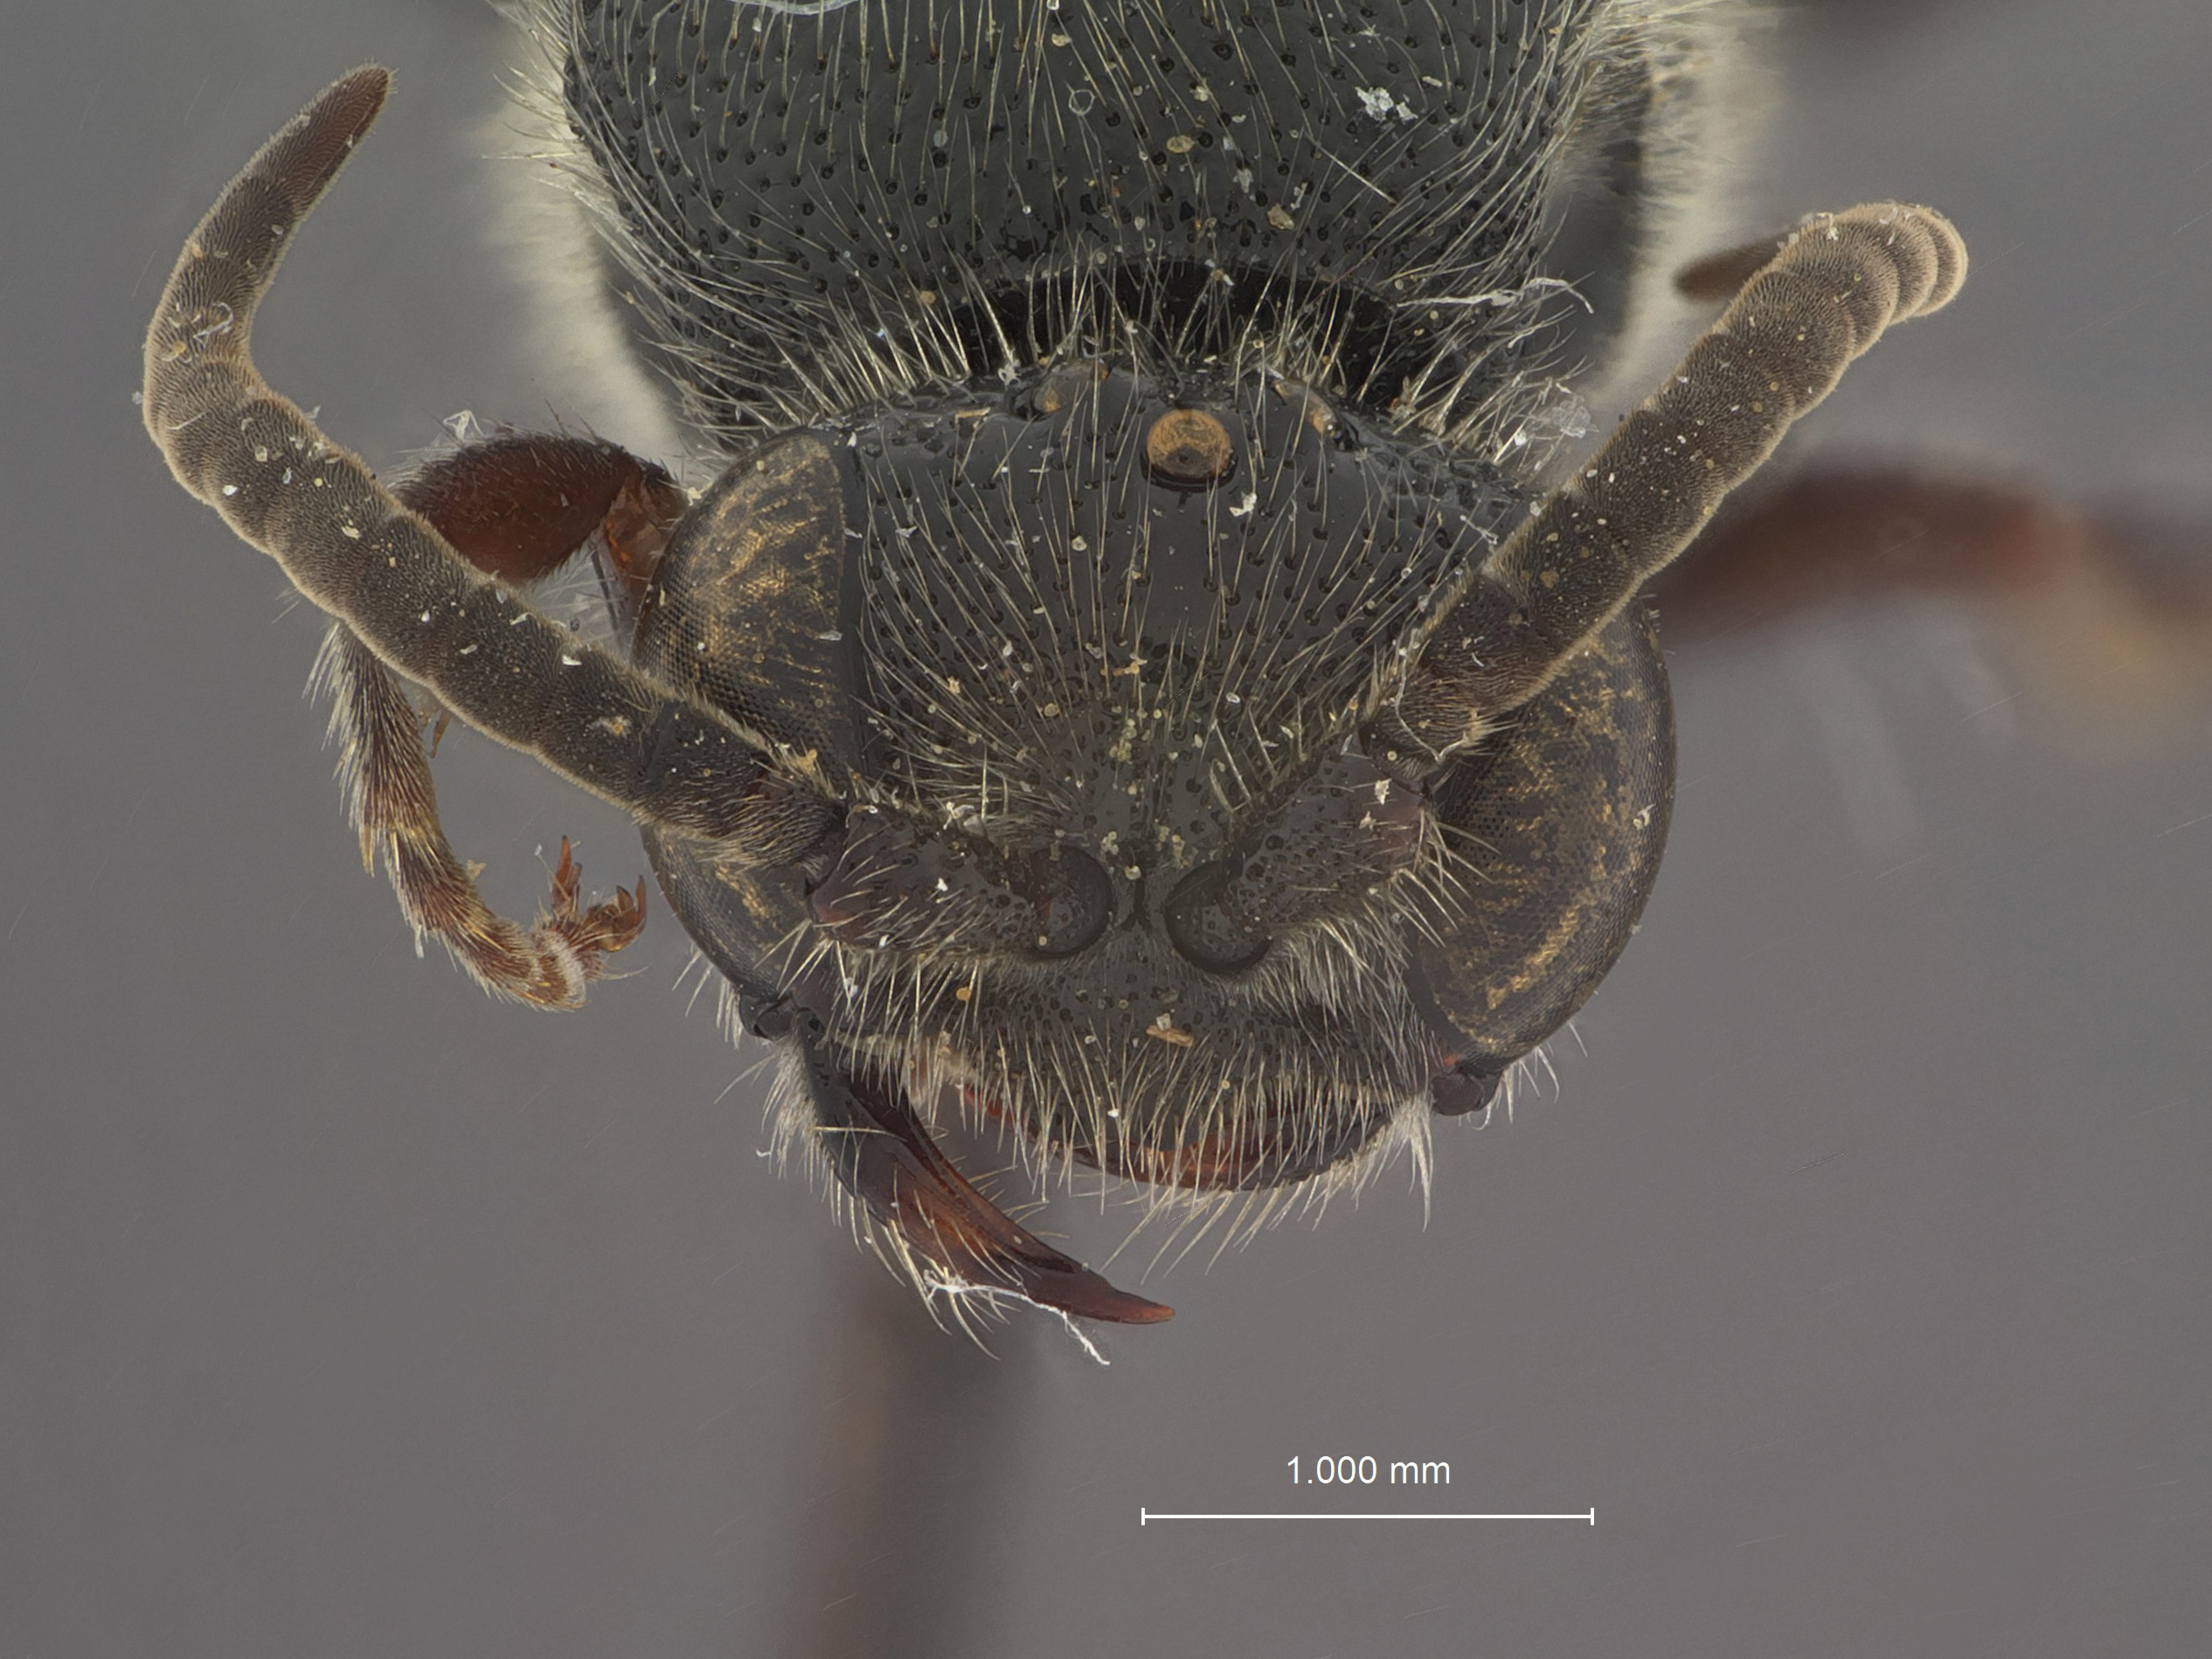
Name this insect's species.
Tiphia sayi
